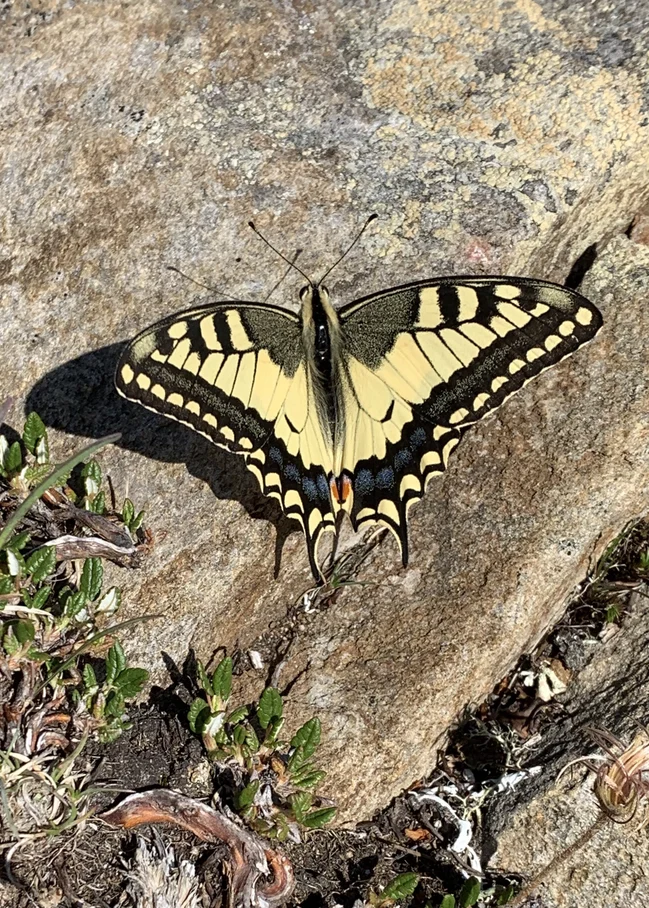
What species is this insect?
Papilio machaon
